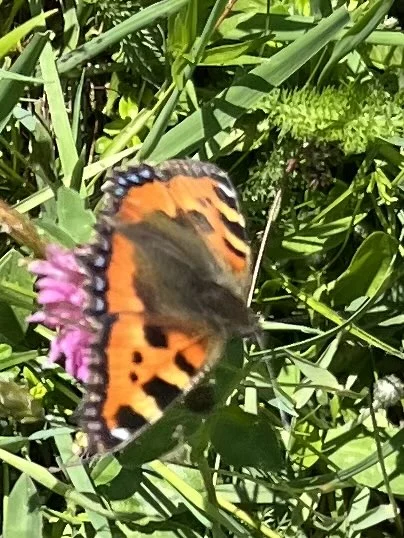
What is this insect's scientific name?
Aglais urticae
